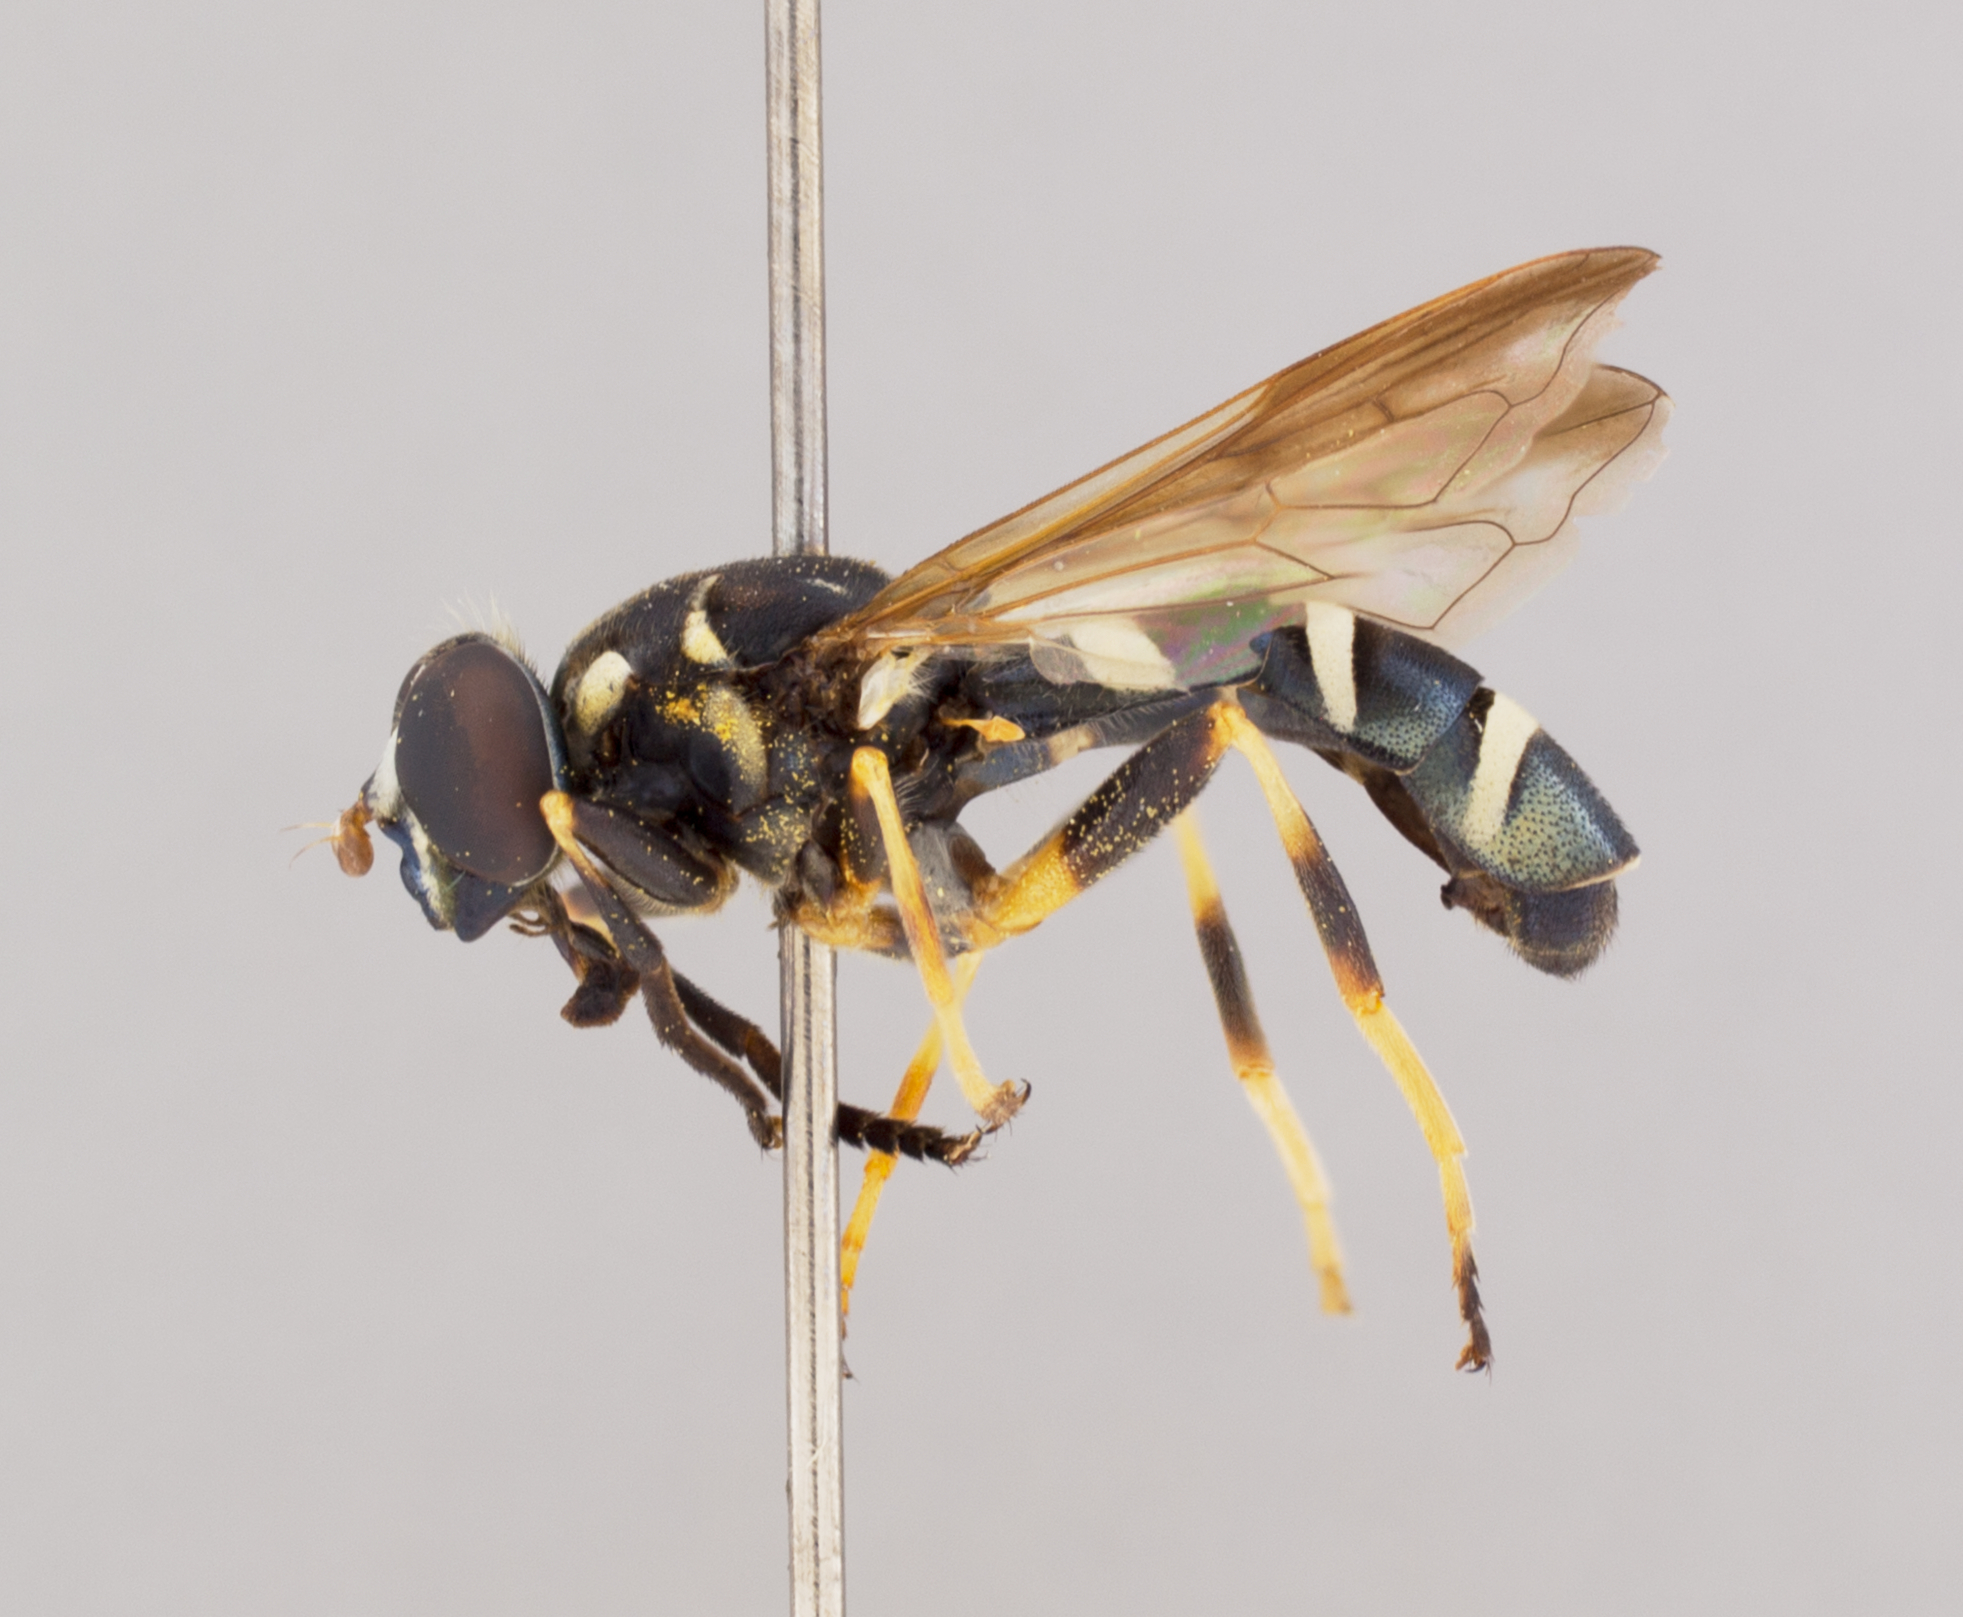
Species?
Temnostoma barberi
